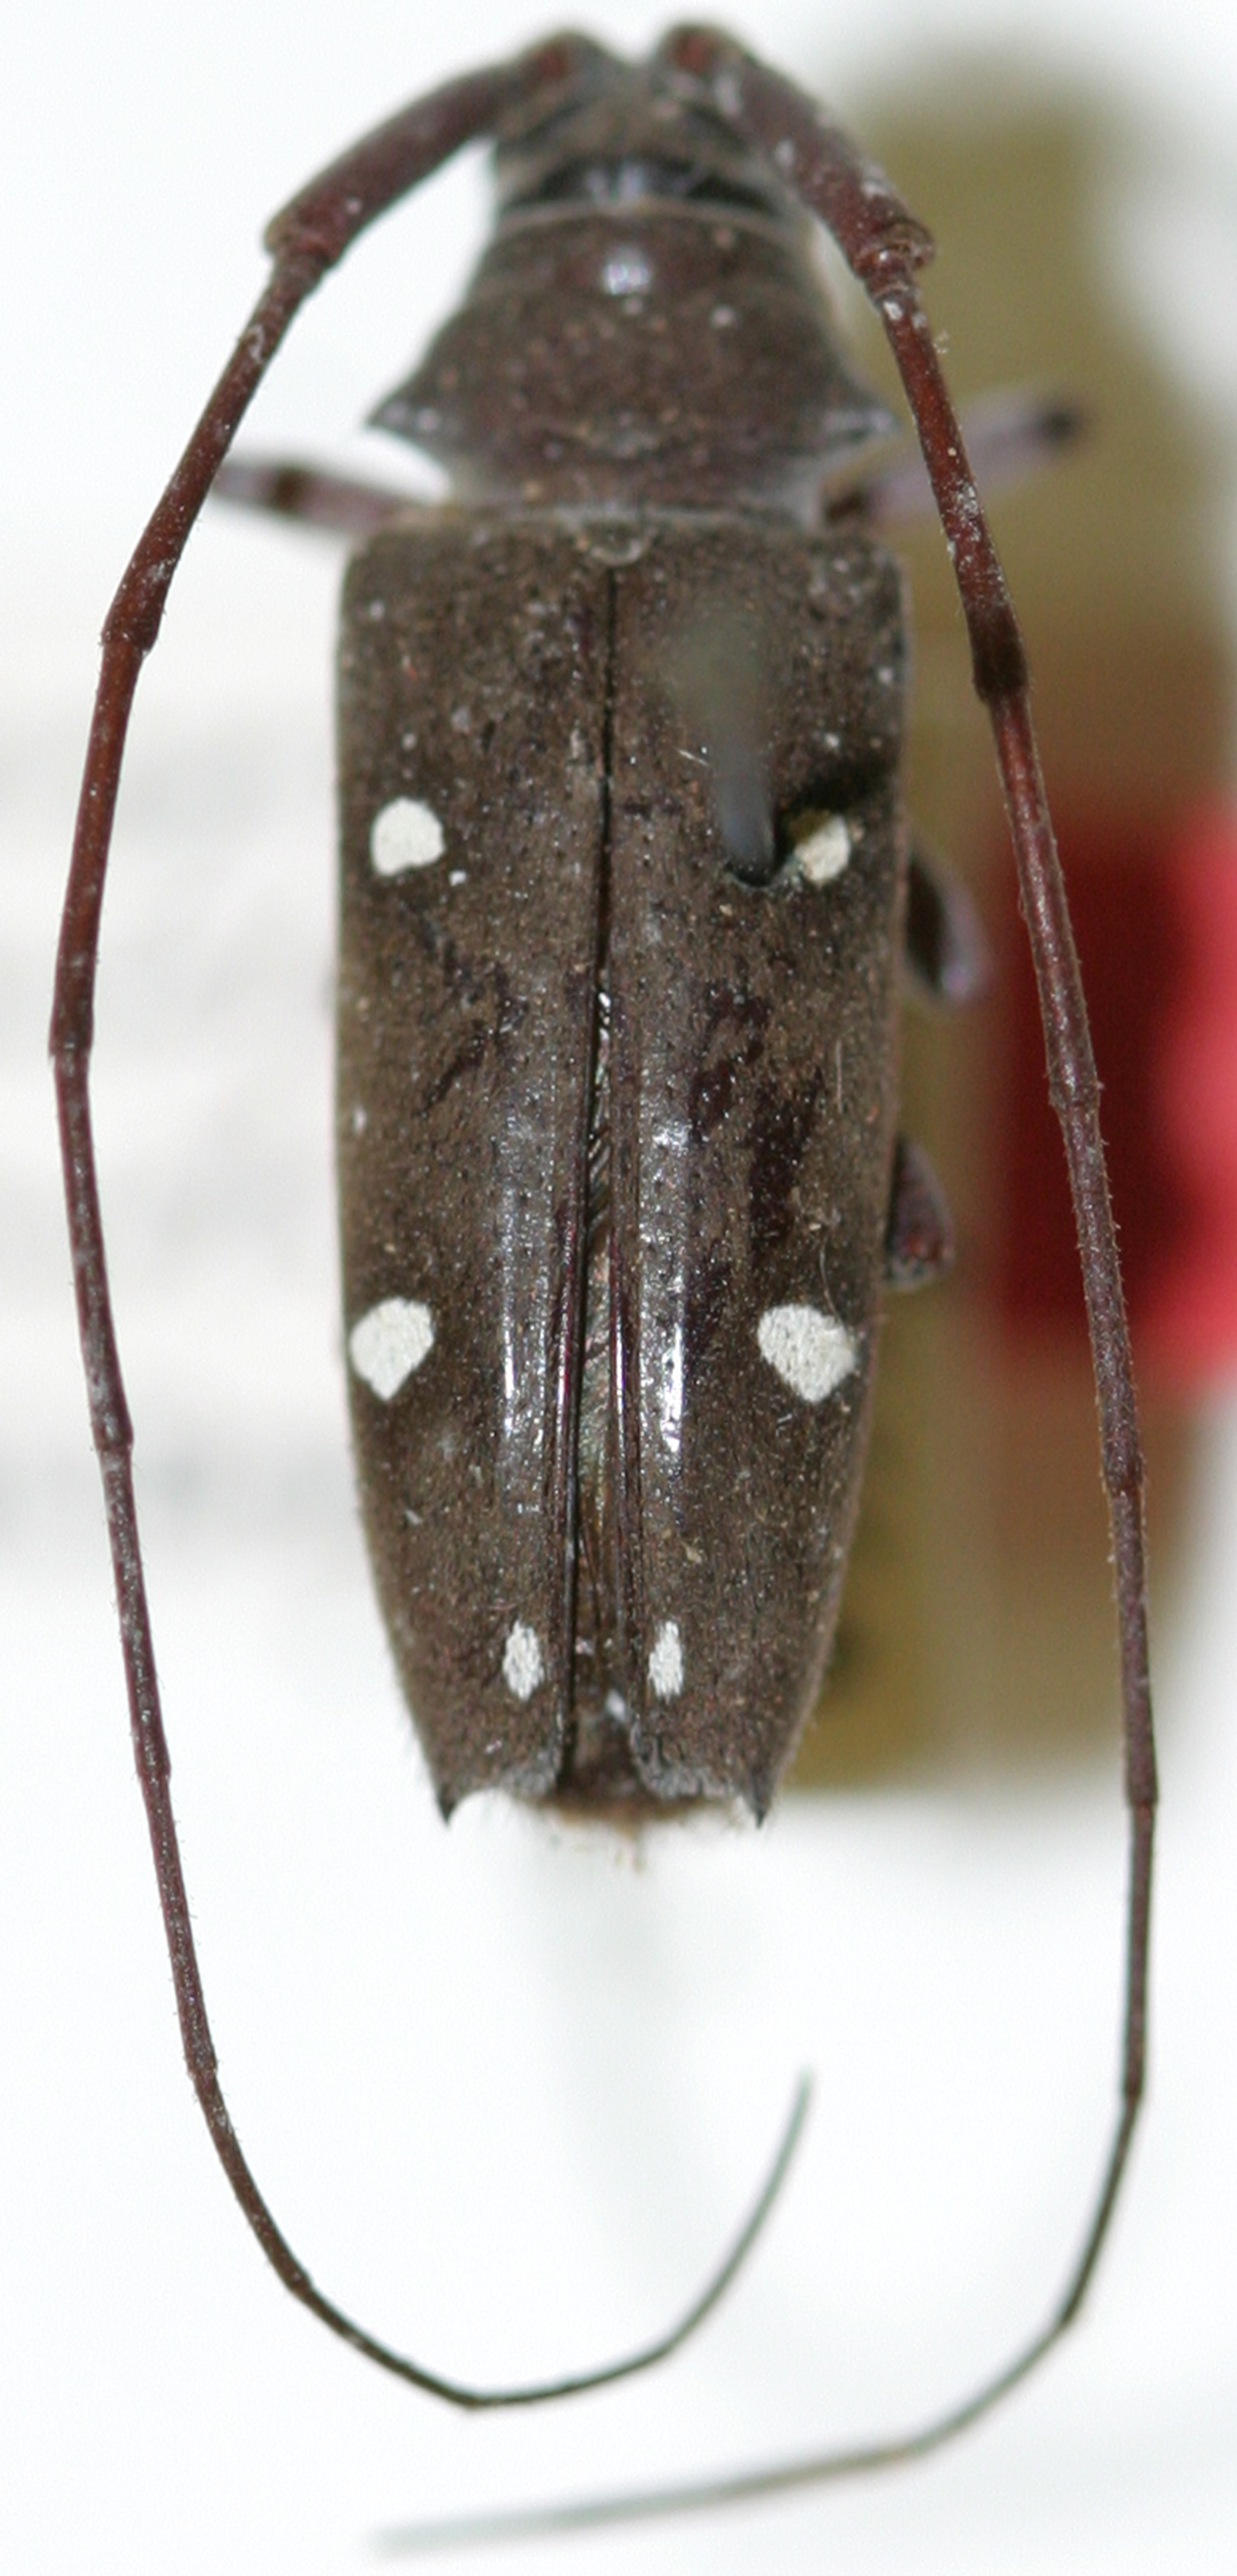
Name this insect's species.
Cereopsius sexmaculatus
